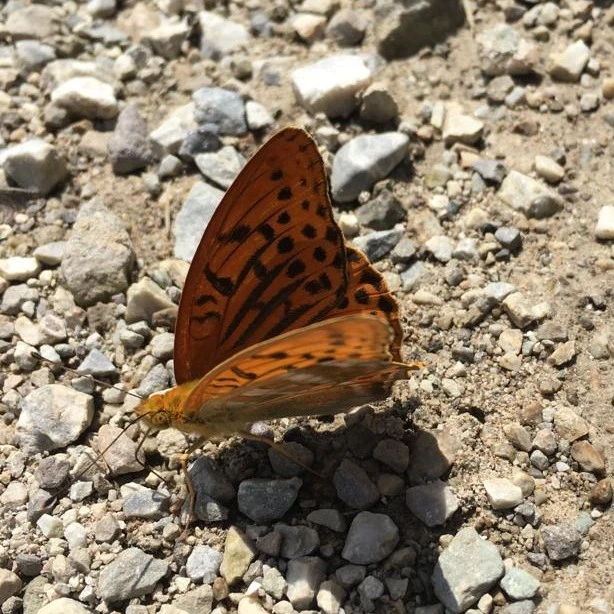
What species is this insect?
Argynnis paphia
